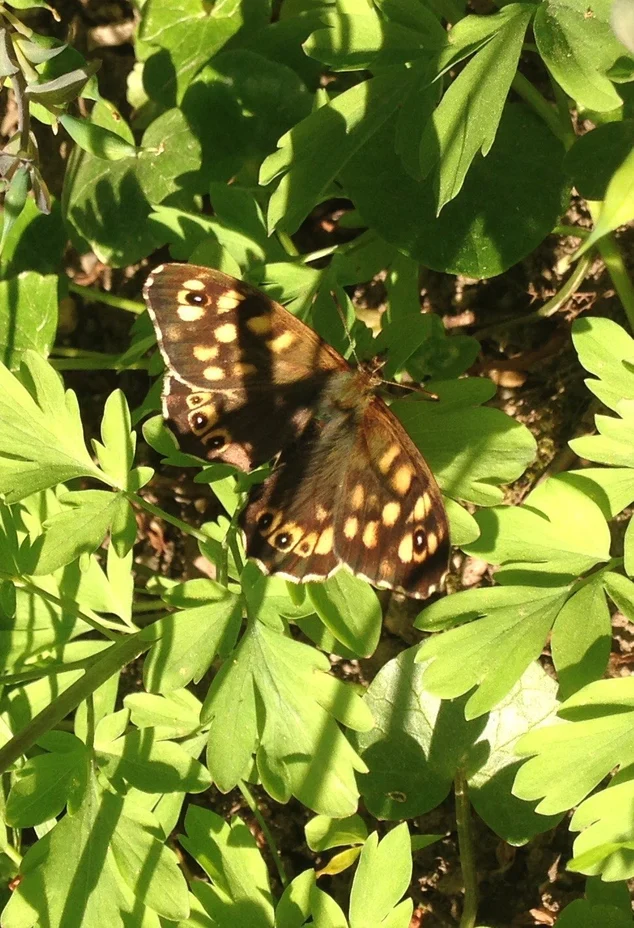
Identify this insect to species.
Pararge aegeria
